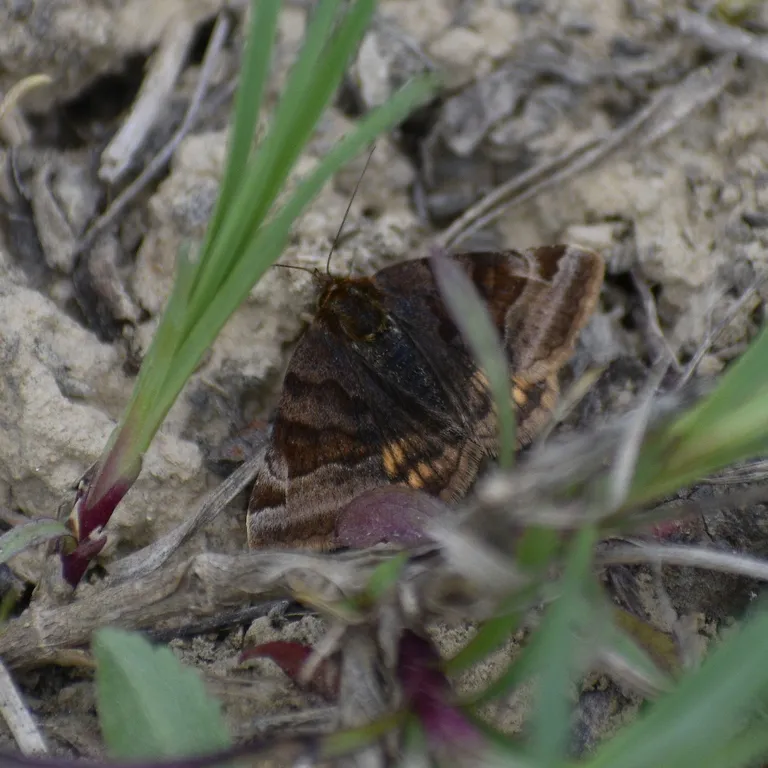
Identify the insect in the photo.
Euclidia glyphica
